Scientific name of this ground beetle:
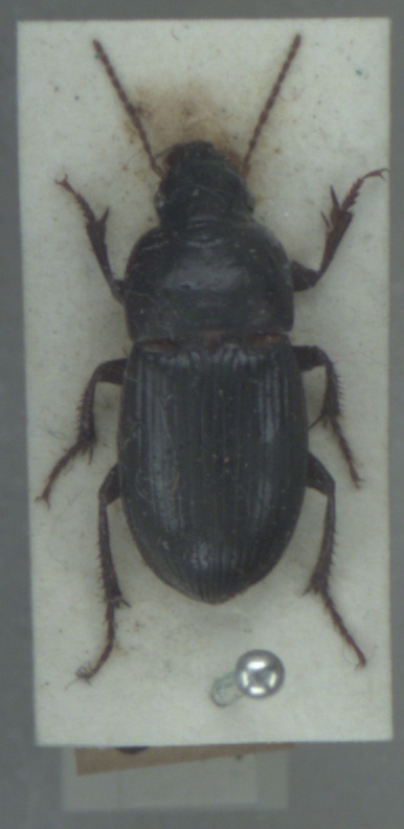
Harpalus dimidiatus
